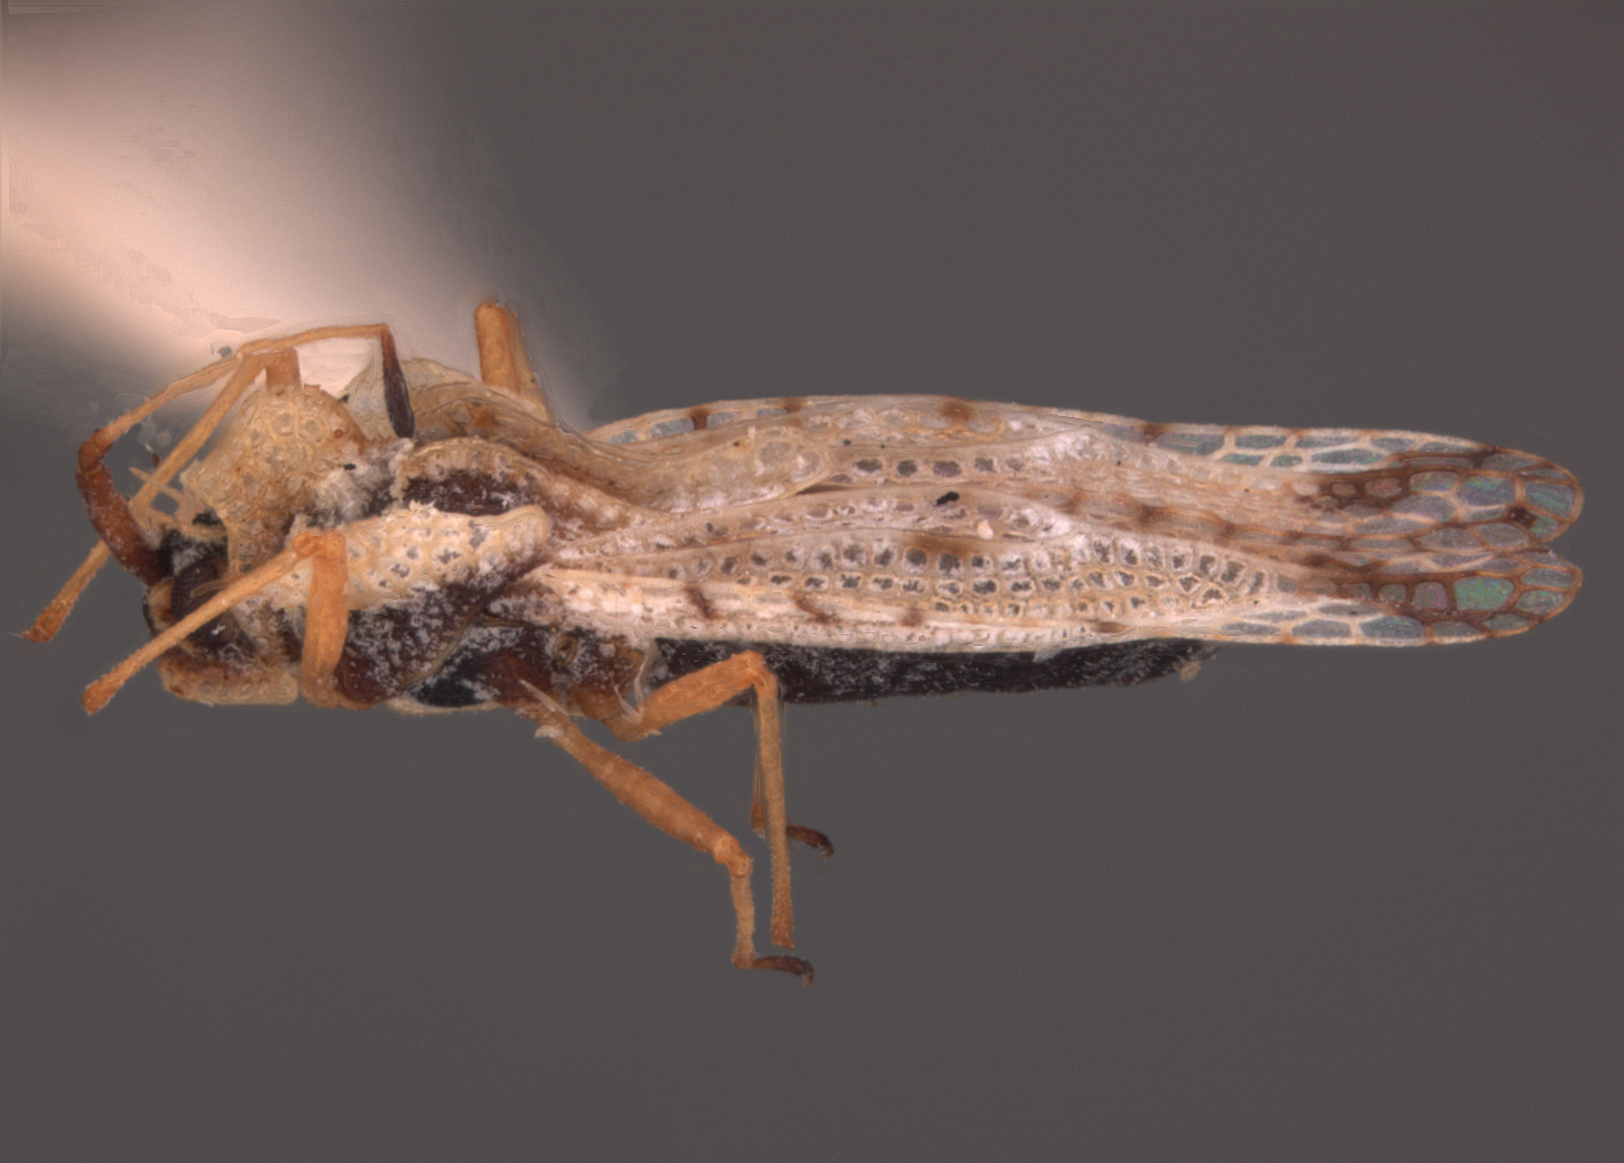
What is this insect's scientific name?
Leptopharsa papella
